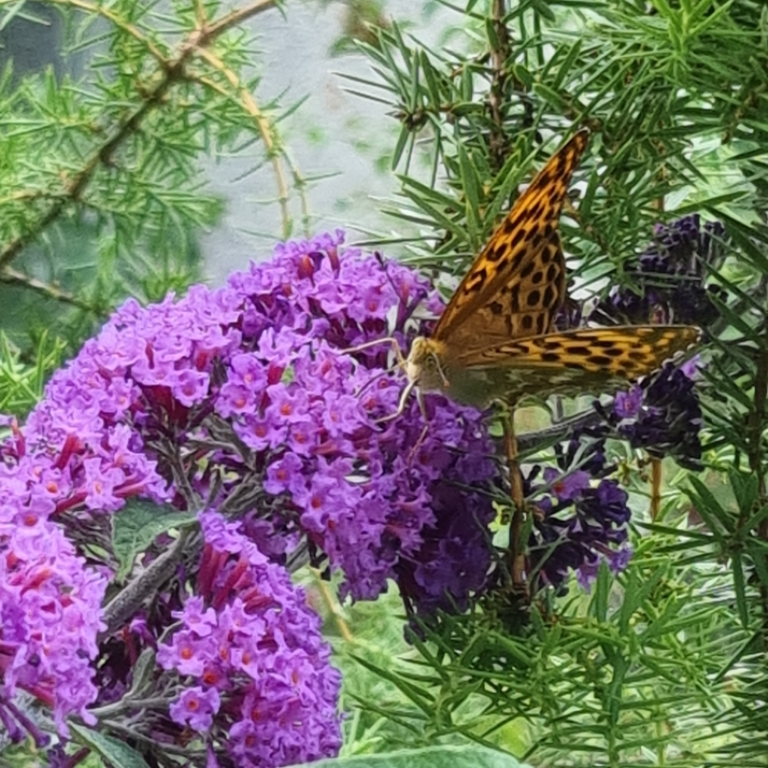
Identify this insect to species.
Argynnis paphia
